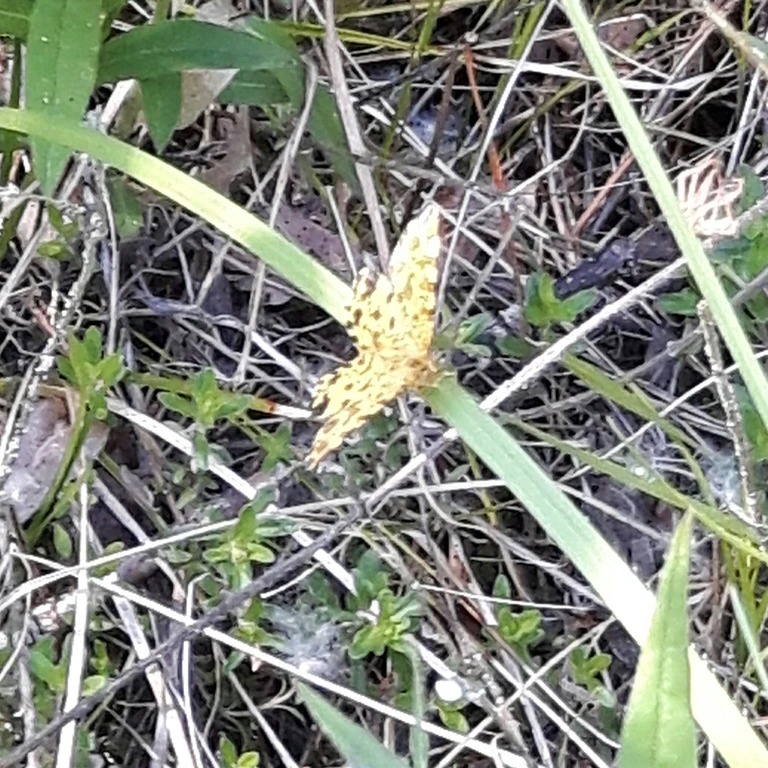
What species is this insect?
Pseudopanthera macularia
